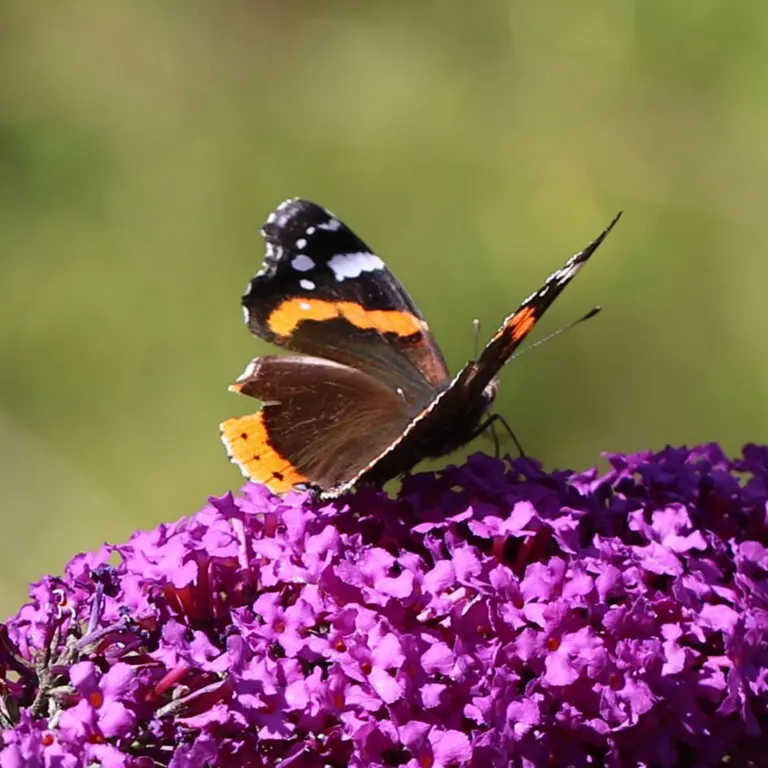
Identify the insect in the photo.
Vanessa atalanta
